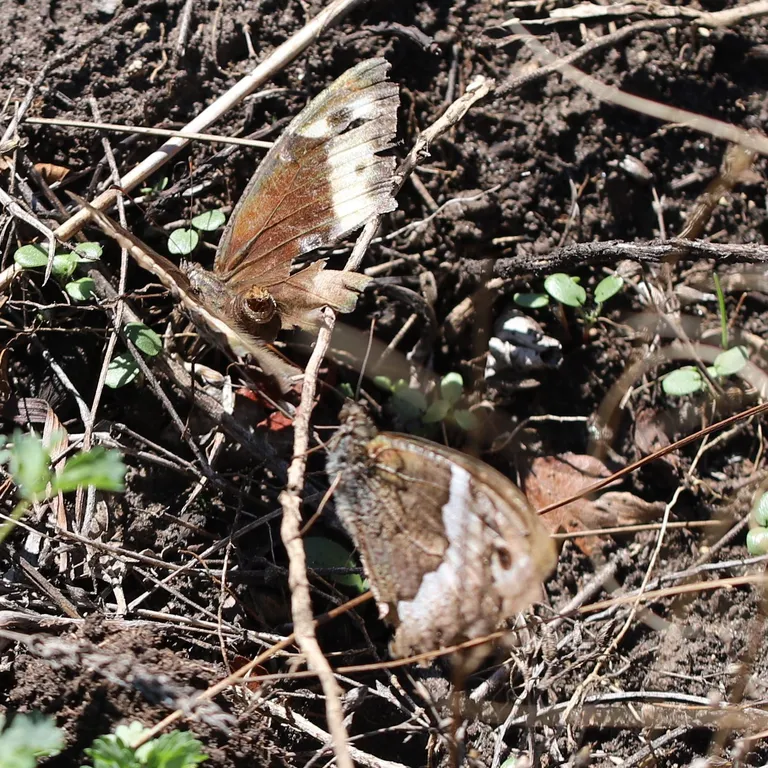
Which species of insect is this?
Hipparchia fagi
